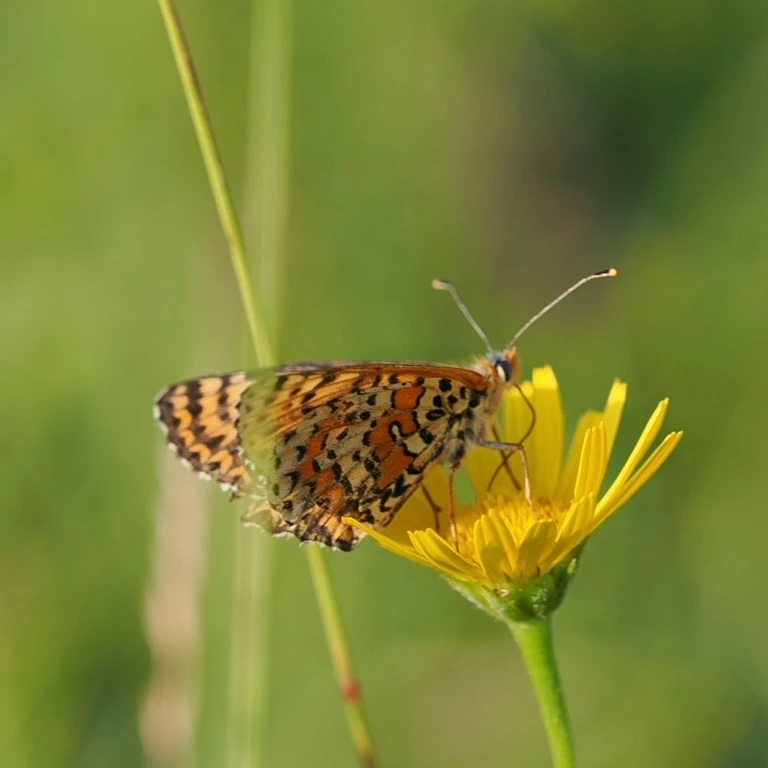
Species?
Melitaea didyma
